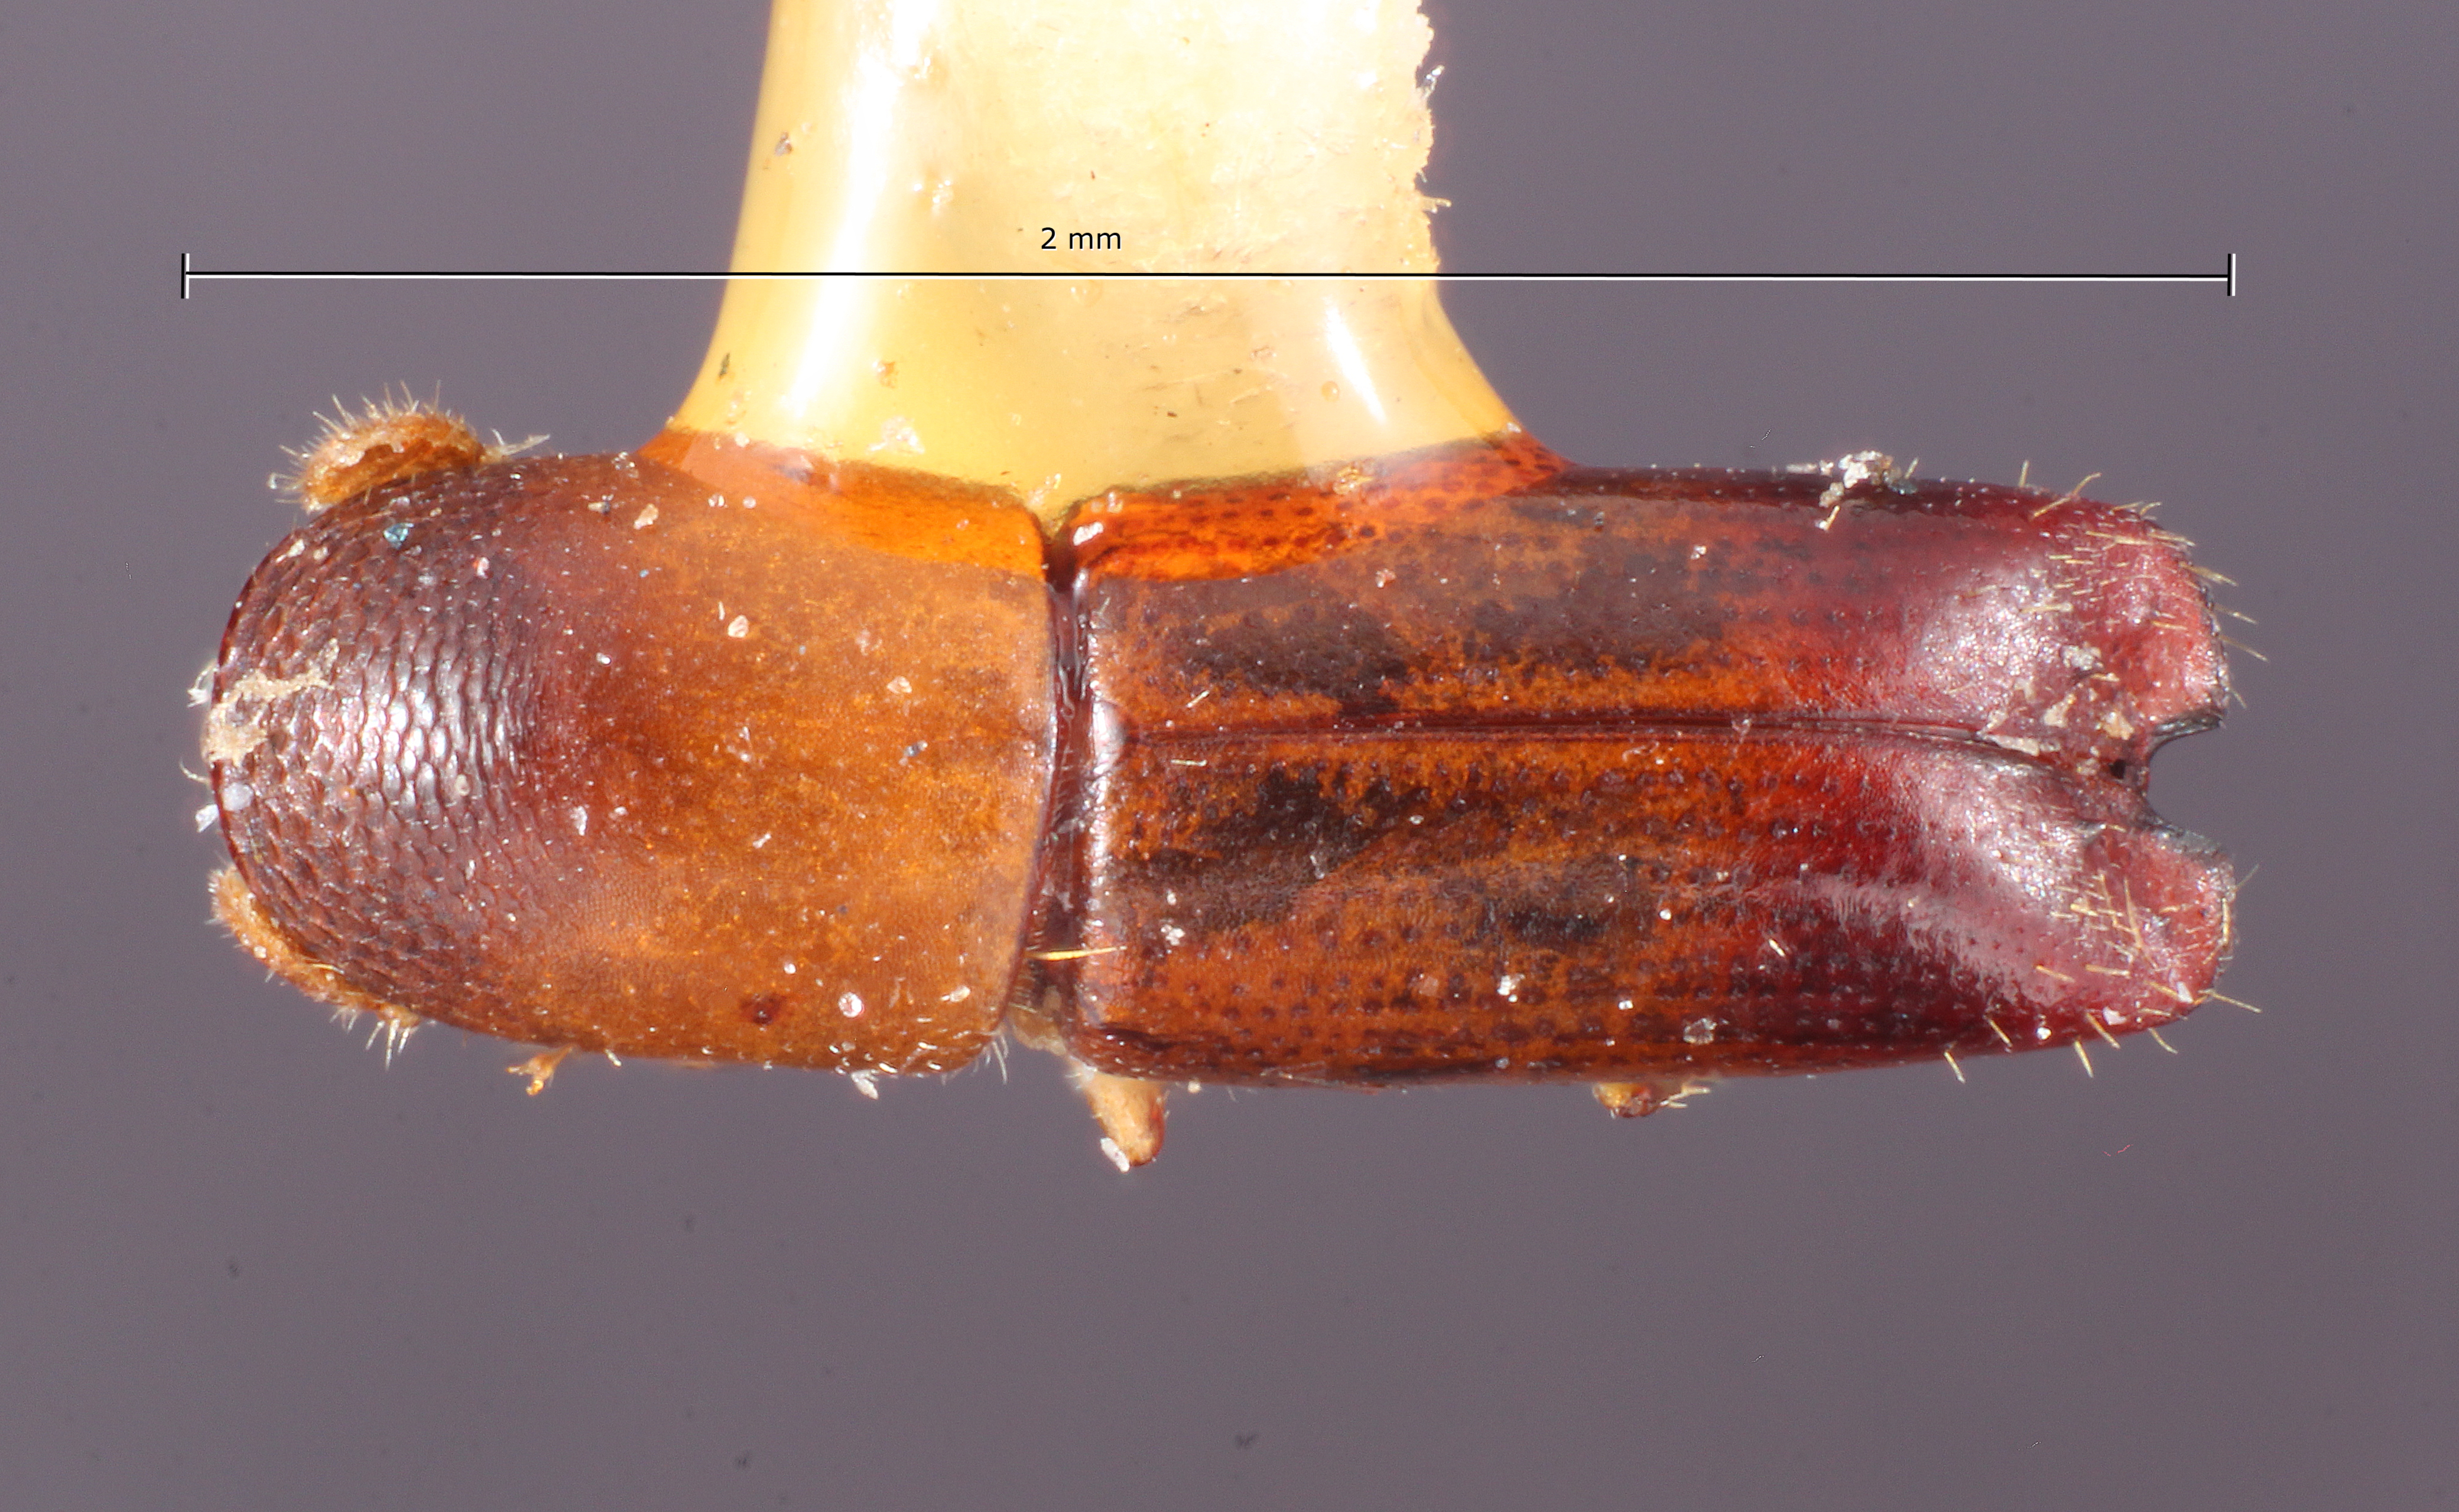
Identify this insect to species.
Monarthrum exornatum
